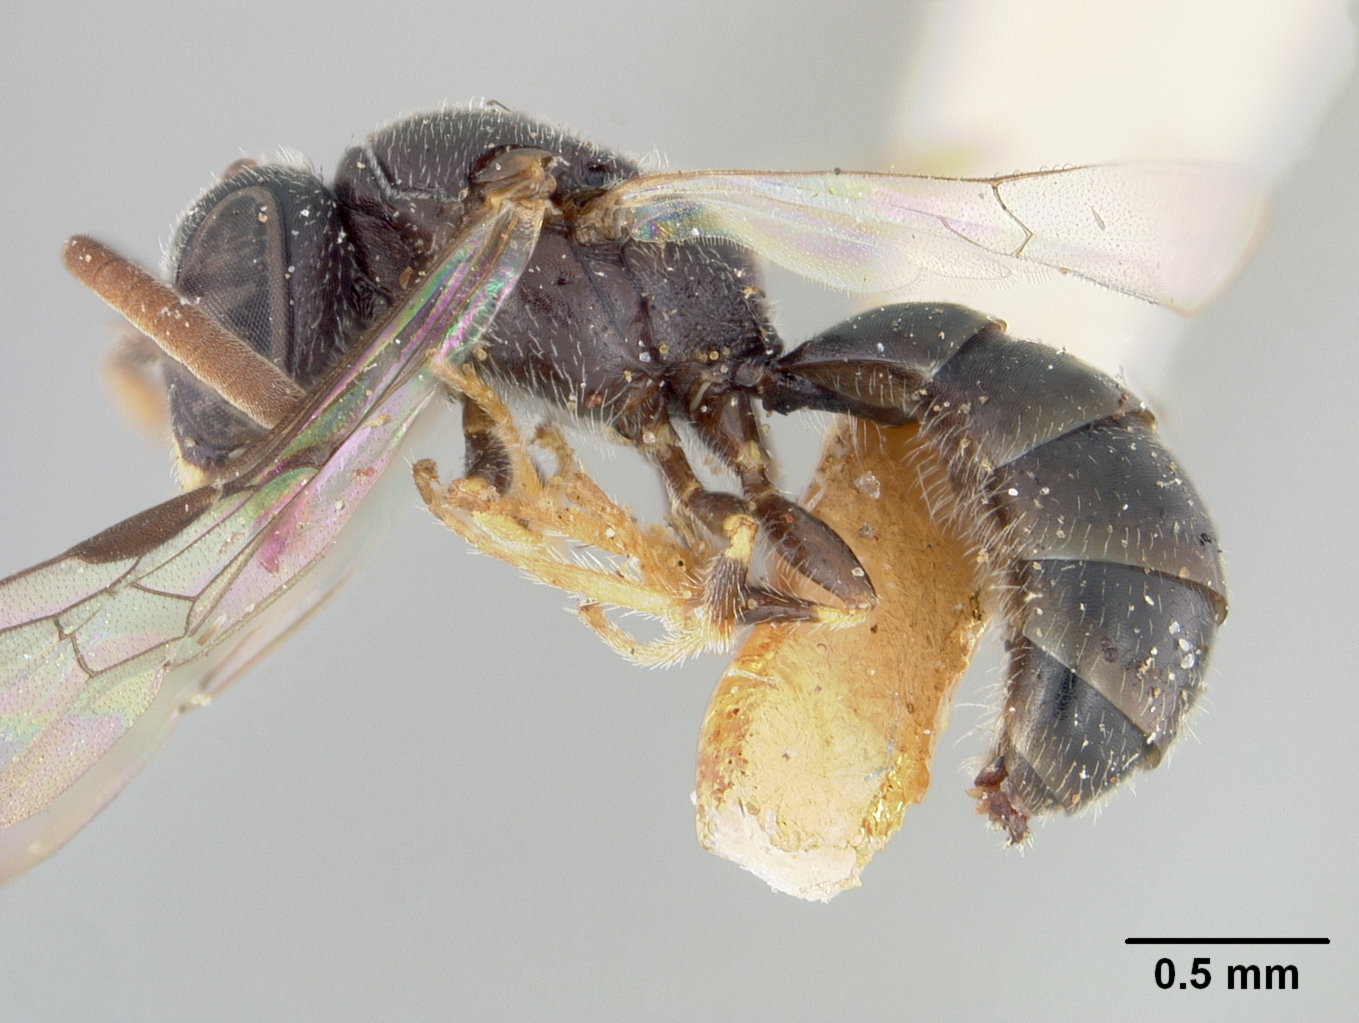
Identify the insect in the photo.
Prosopis howardiella
